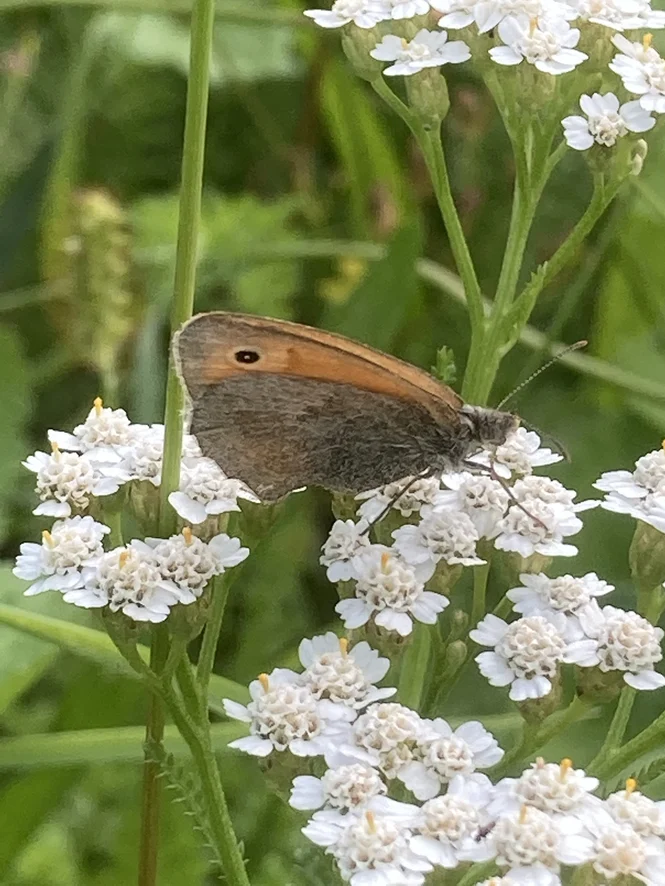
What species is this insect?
Coenonympha pamphilus
